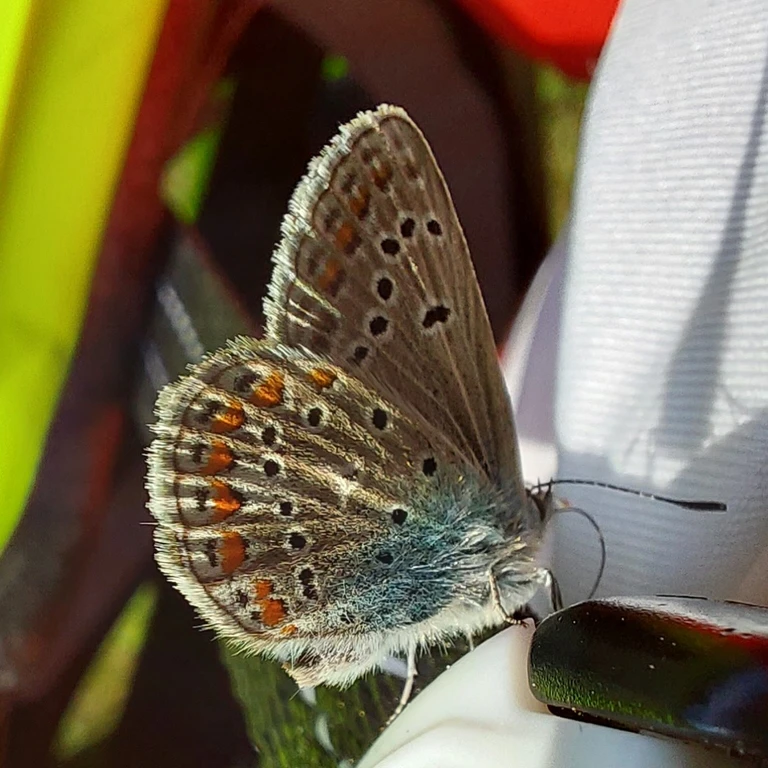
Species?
Polyommatus icarus
